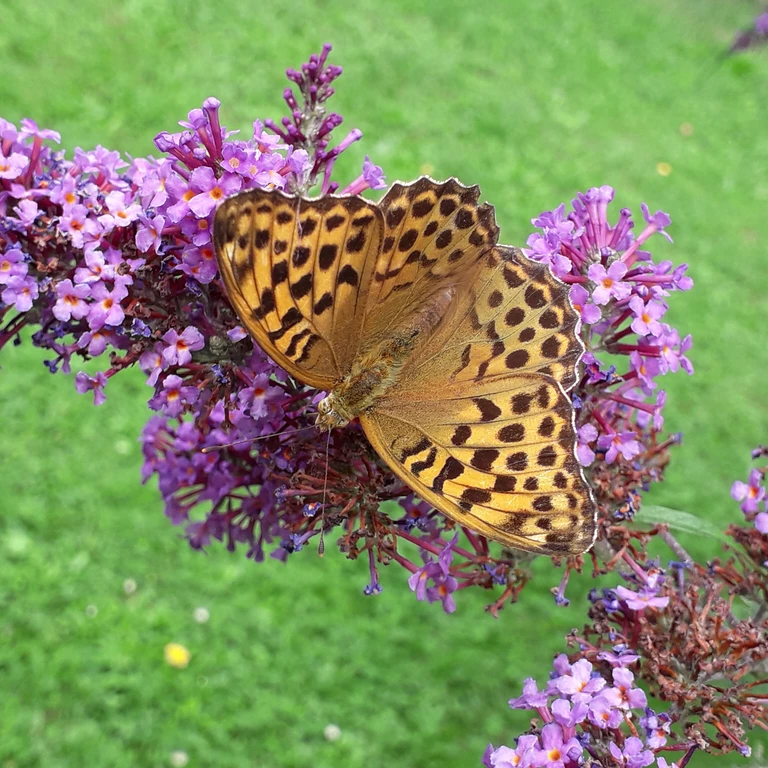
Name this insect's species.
Argynnis paphia
